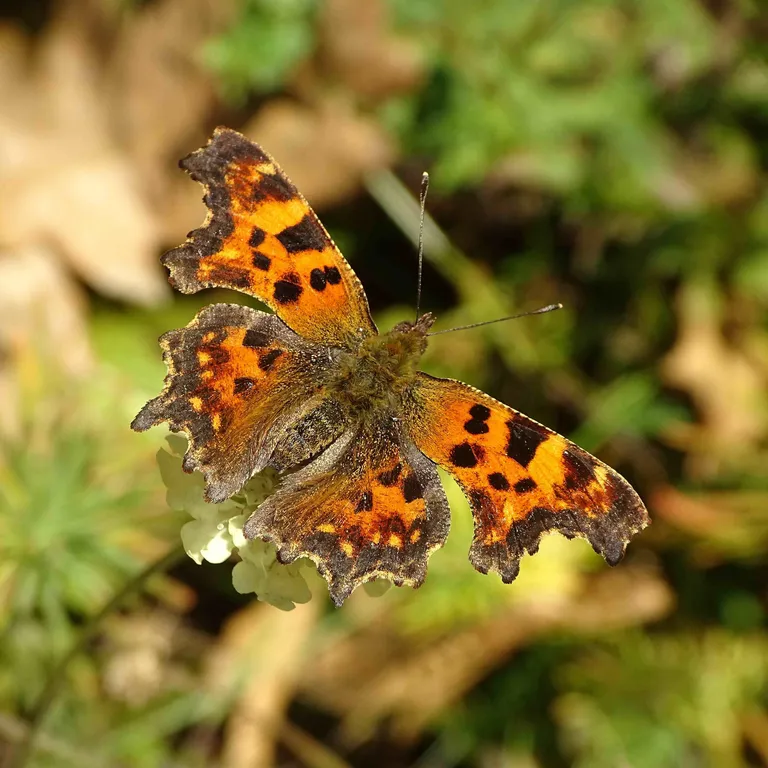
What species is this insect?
Polygonia c-album
